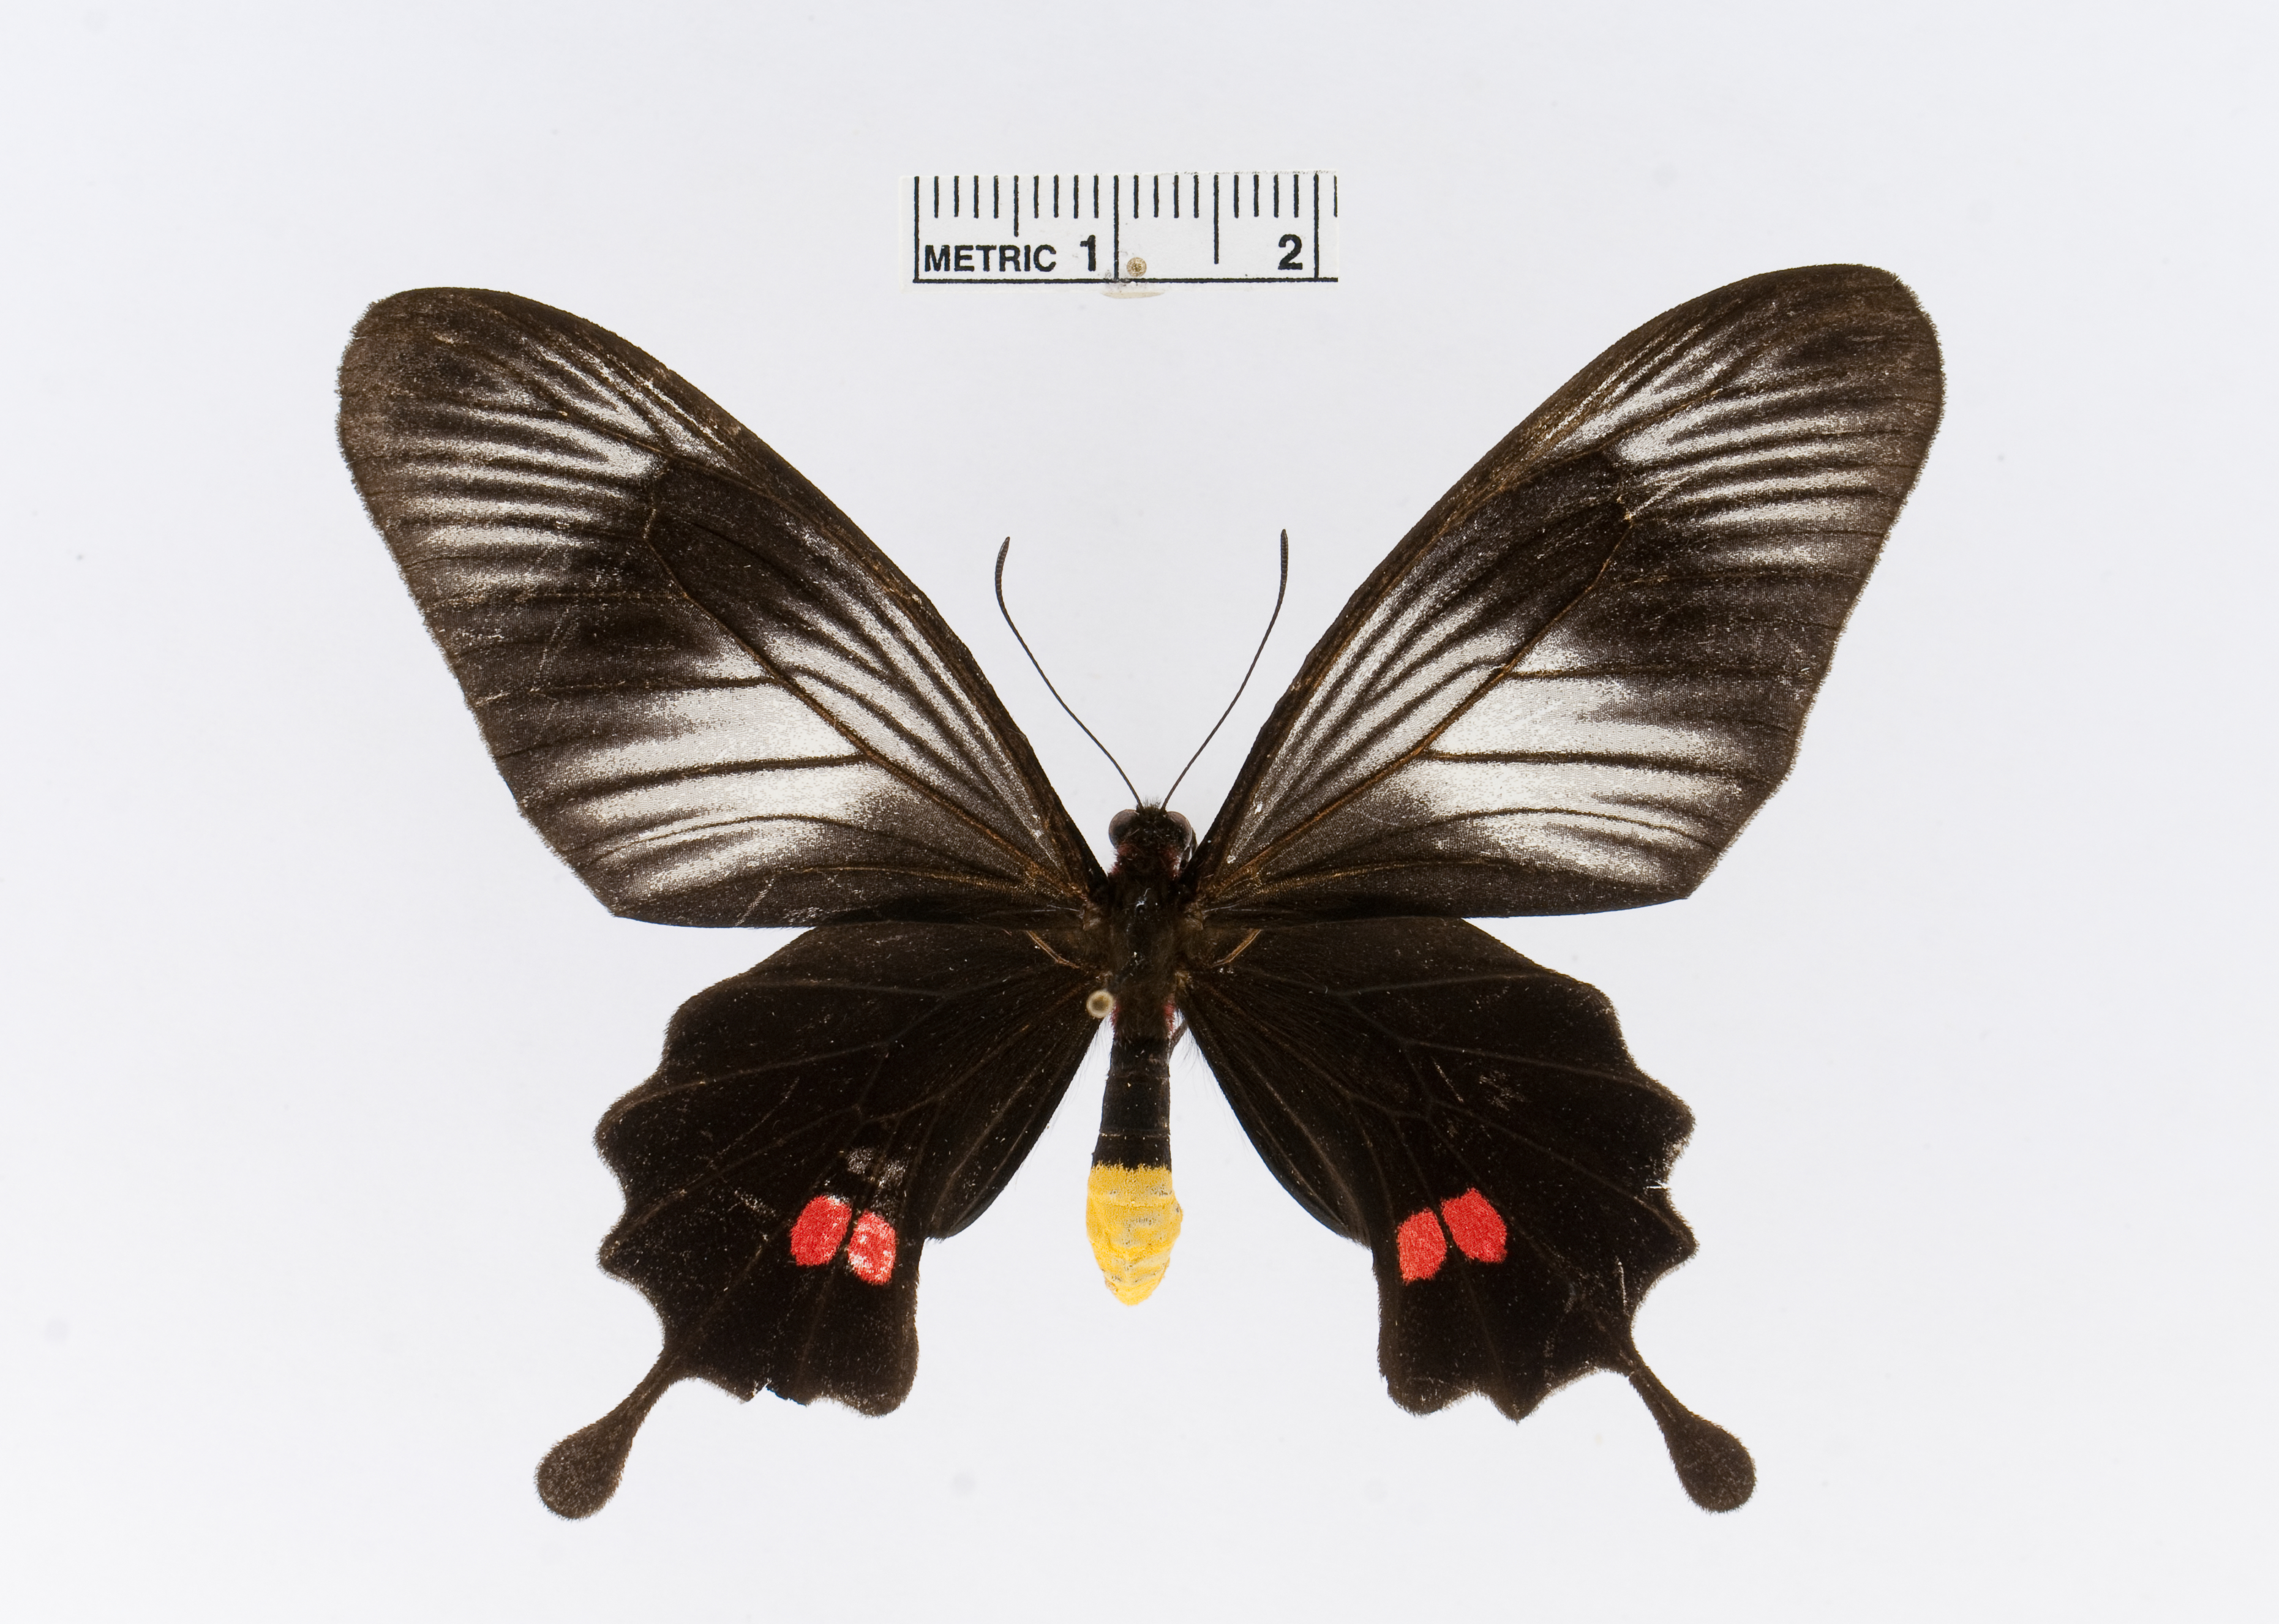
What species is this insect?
Losaria neptunus
